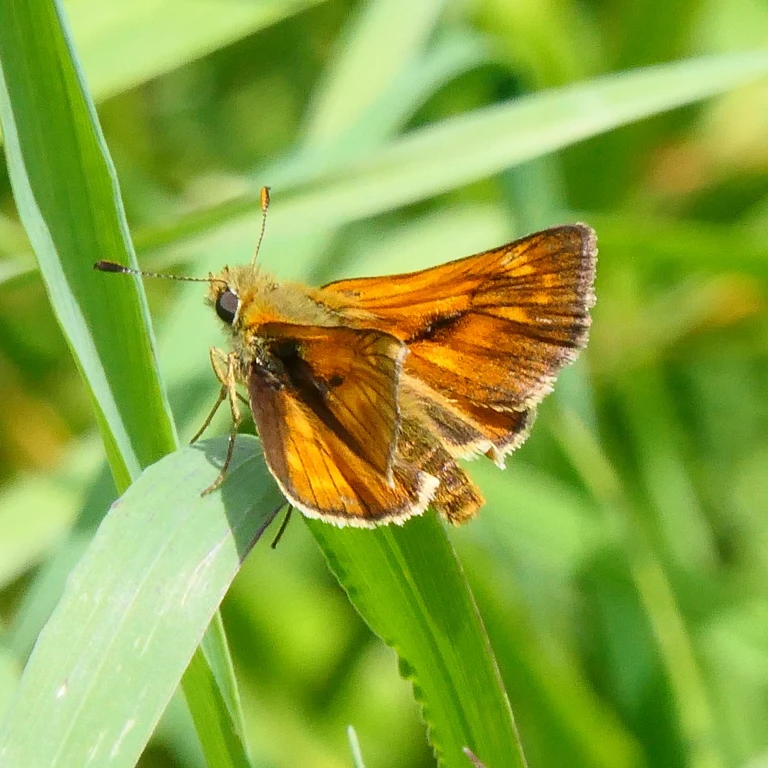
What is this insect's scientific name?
Ochlodes sylvanus (also Ochlodes venata)
